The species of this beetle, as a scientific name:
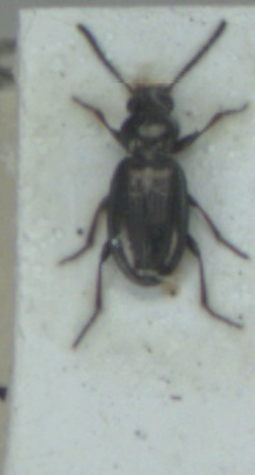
Bembidion properans
